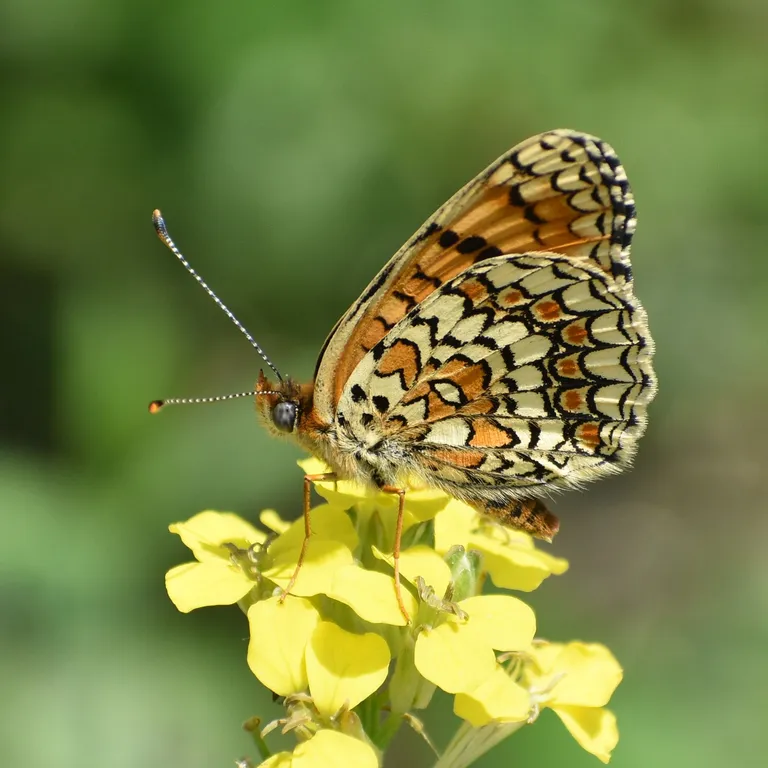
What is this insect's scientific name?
Melitaea phoebe
